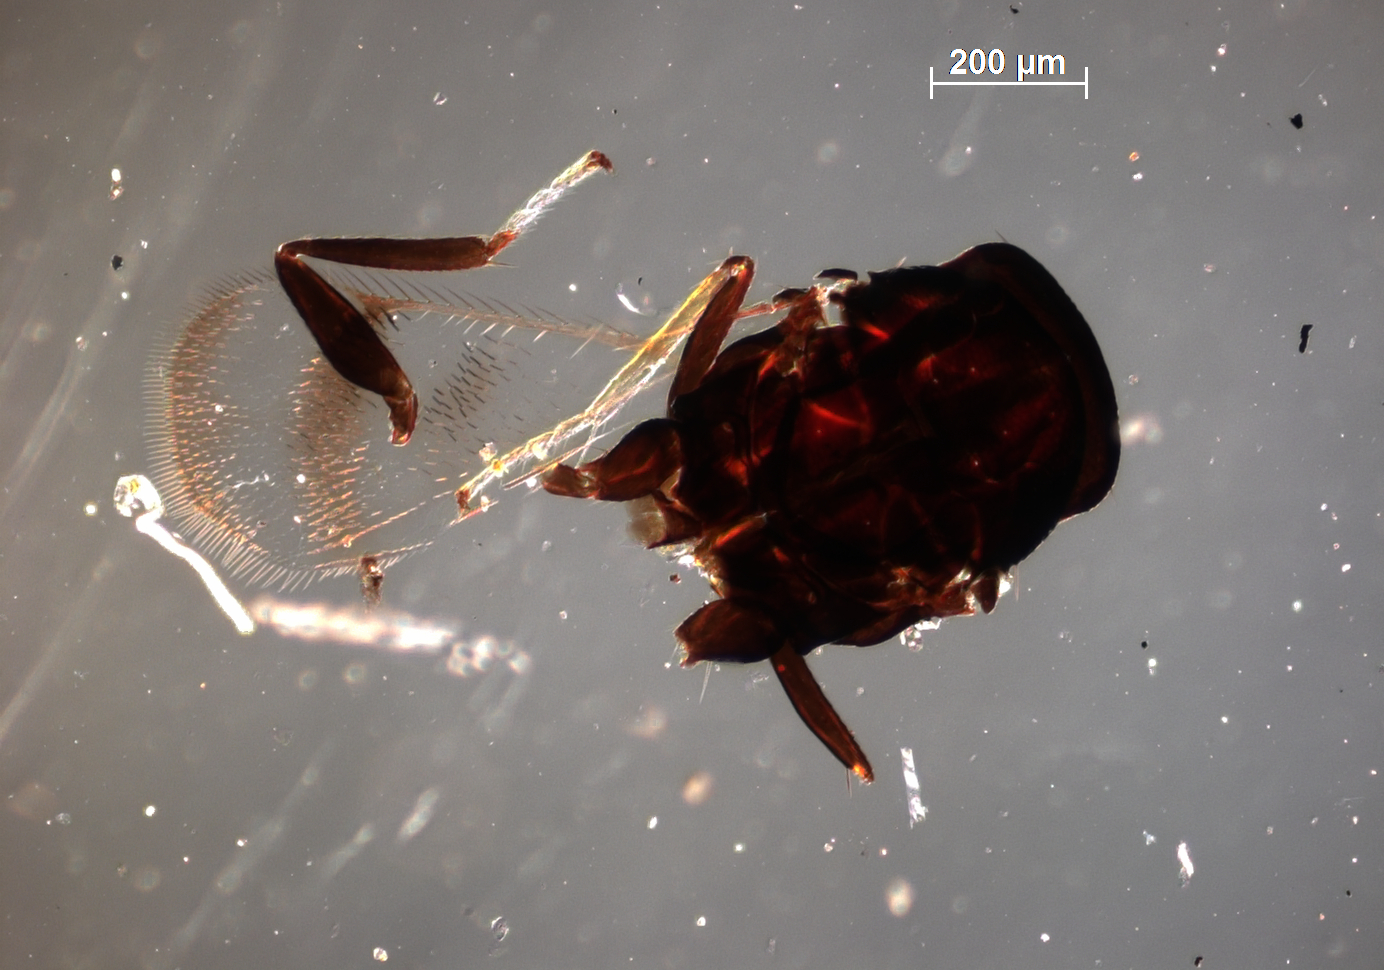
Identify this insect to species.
Closterocerus phytomyzae
